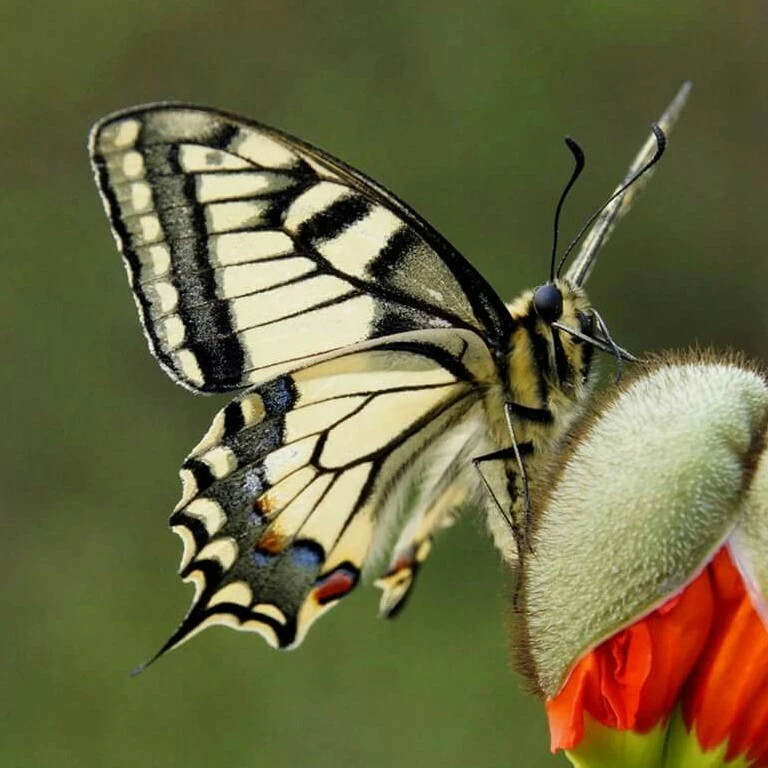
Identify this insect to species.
Papilio machaon
